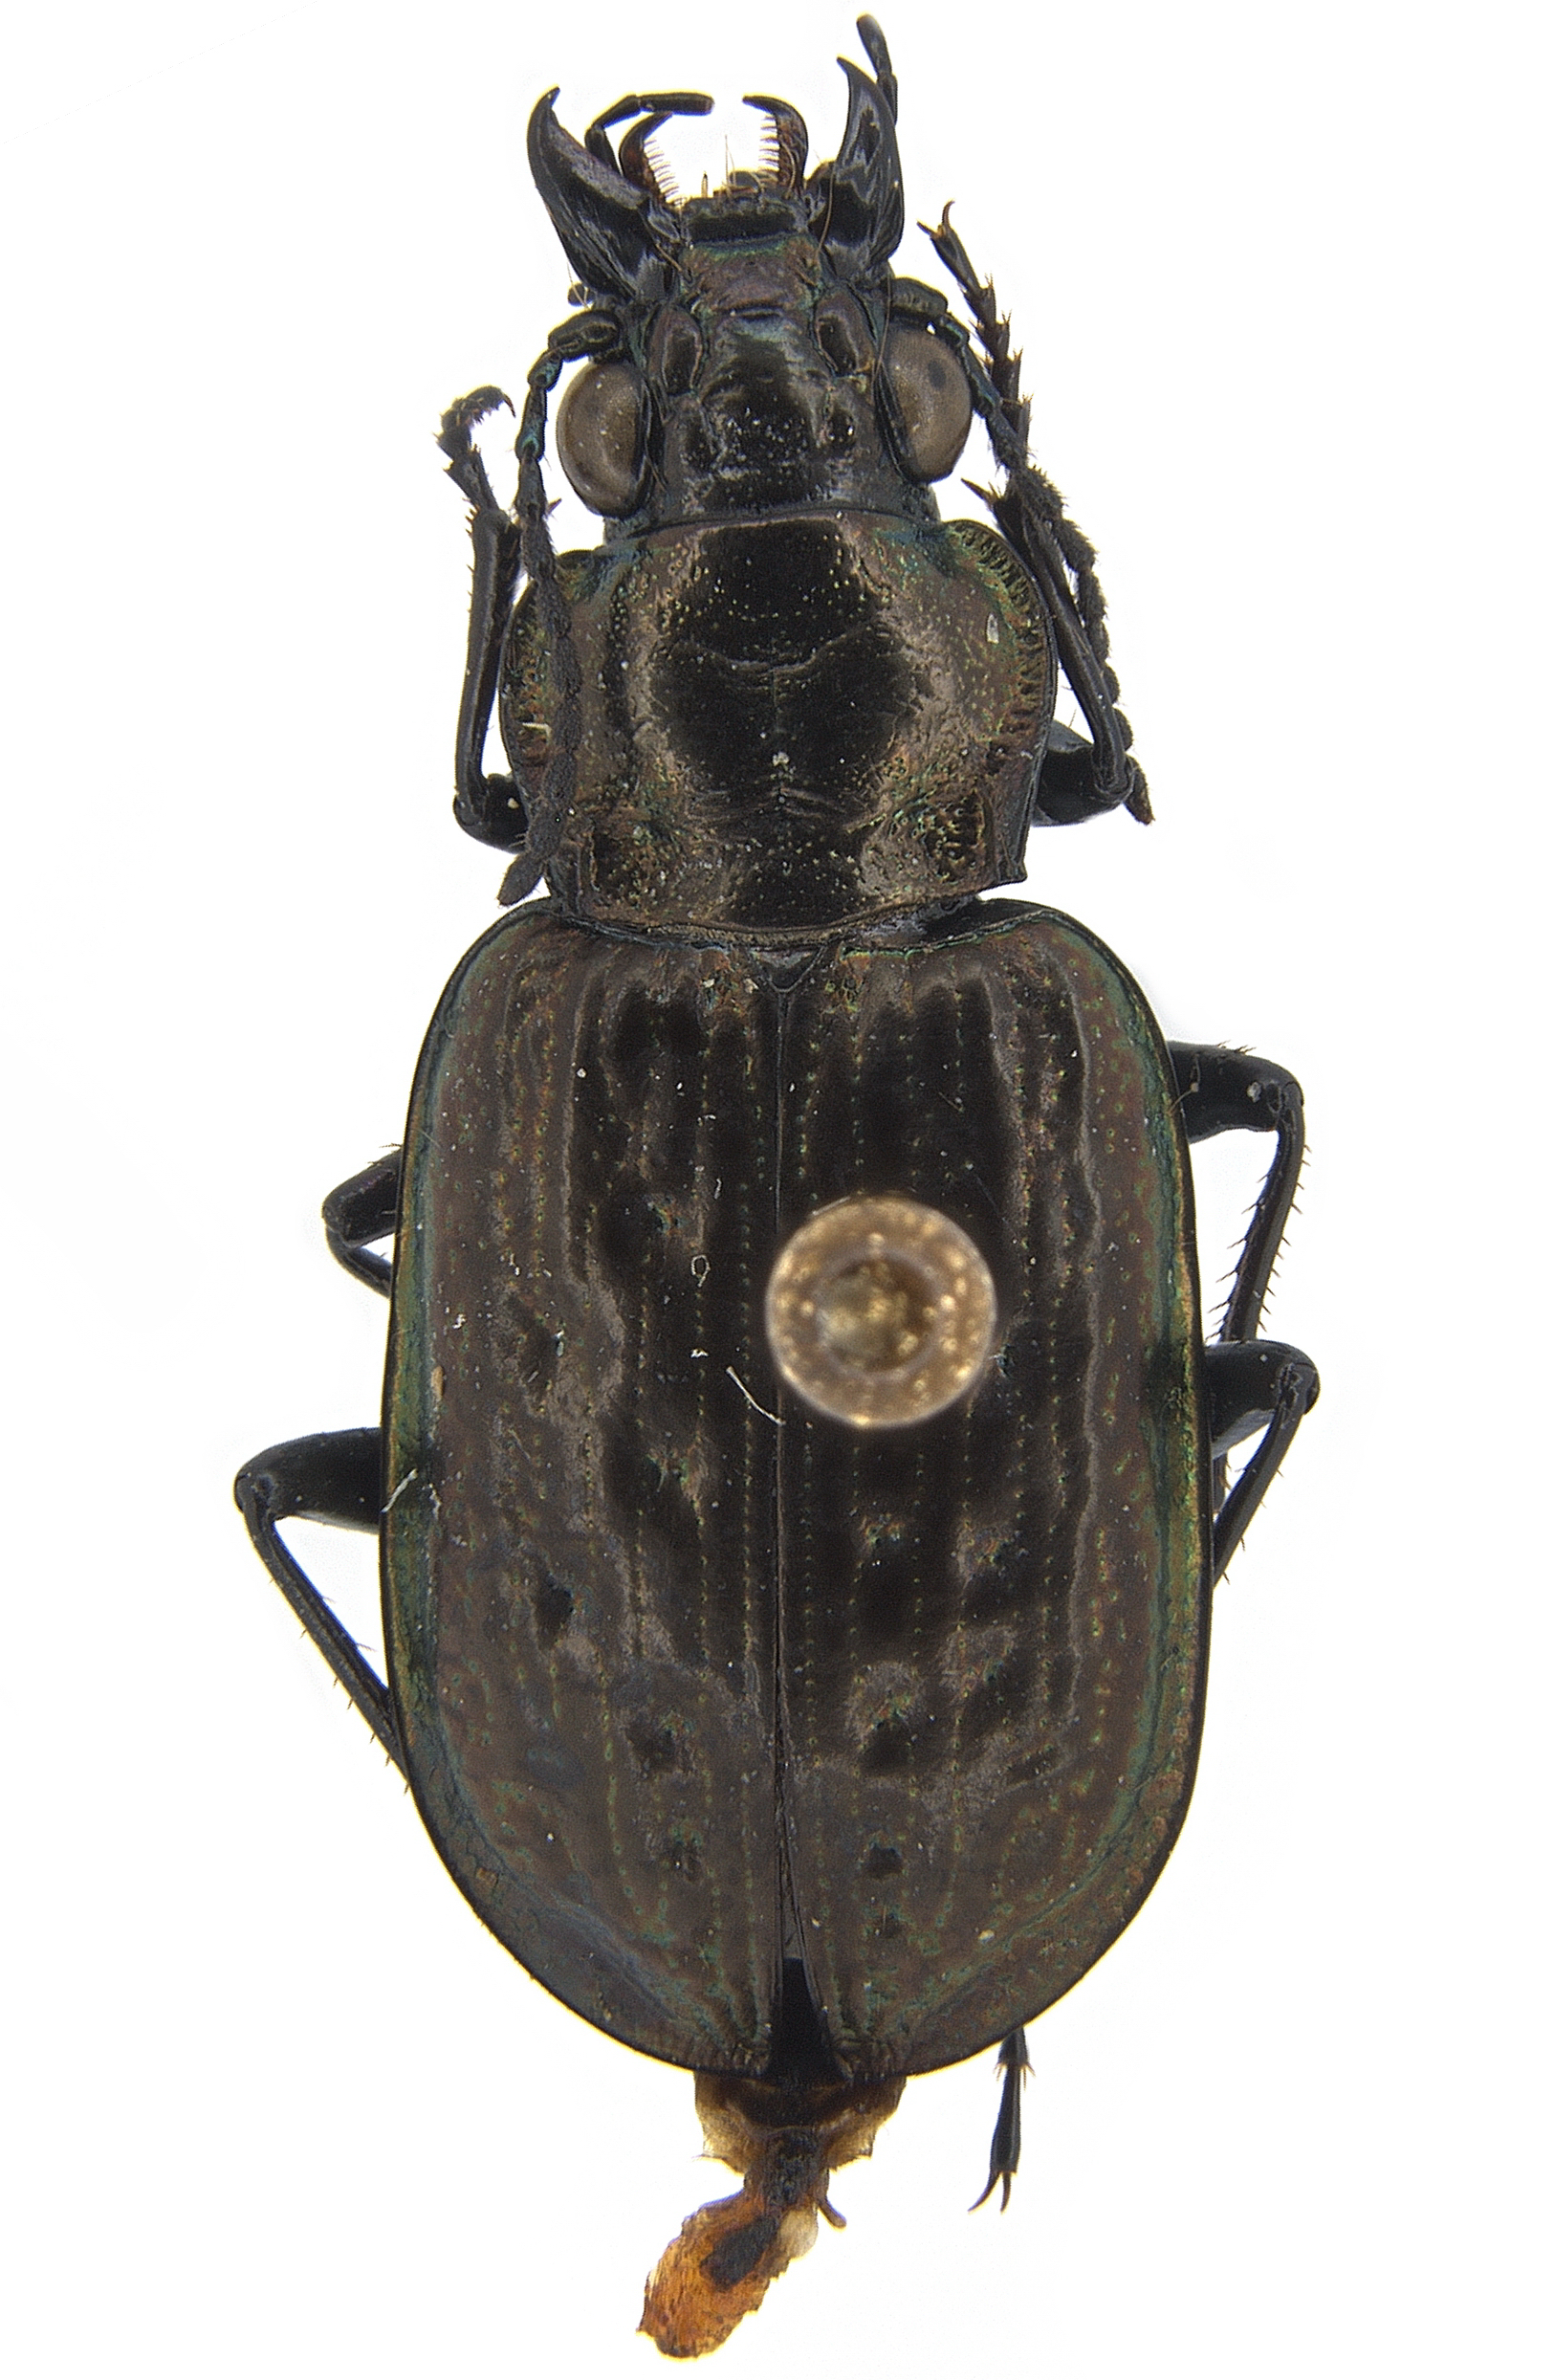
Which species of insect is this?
Blethisa multipunctata
